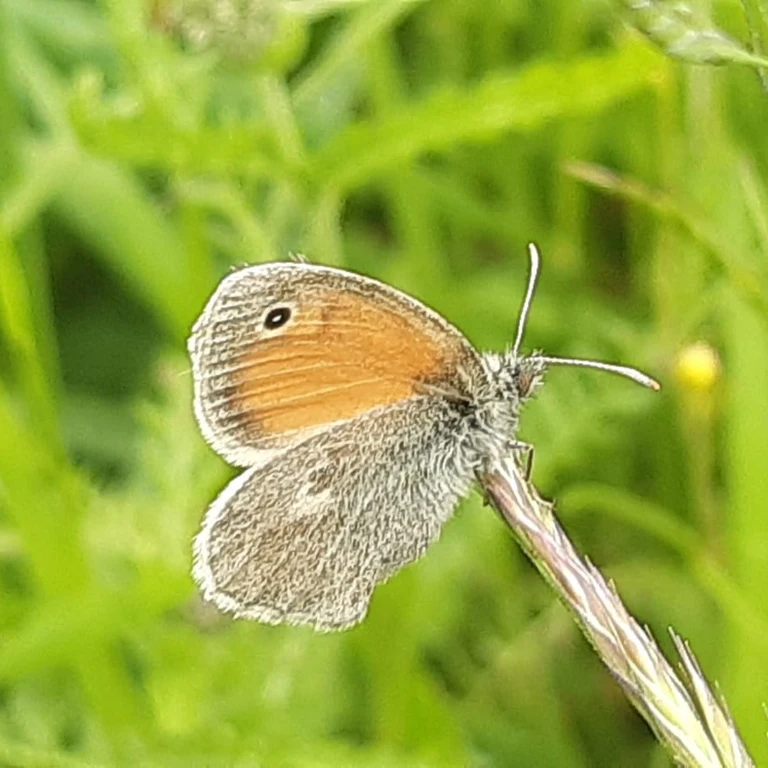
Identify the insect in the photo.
Coenonympha pamphilus
